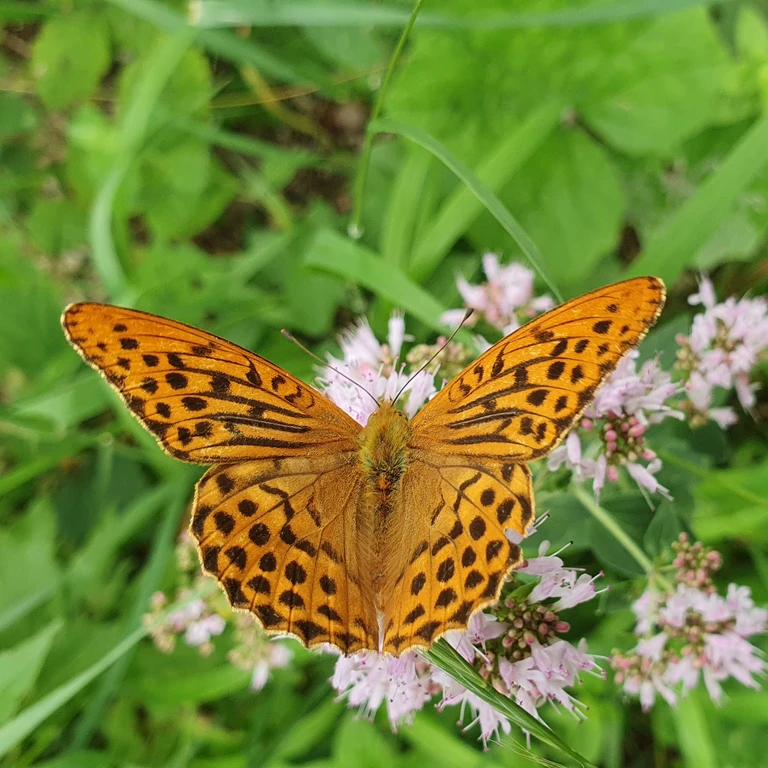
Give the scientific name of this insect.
Argynnis paphia
